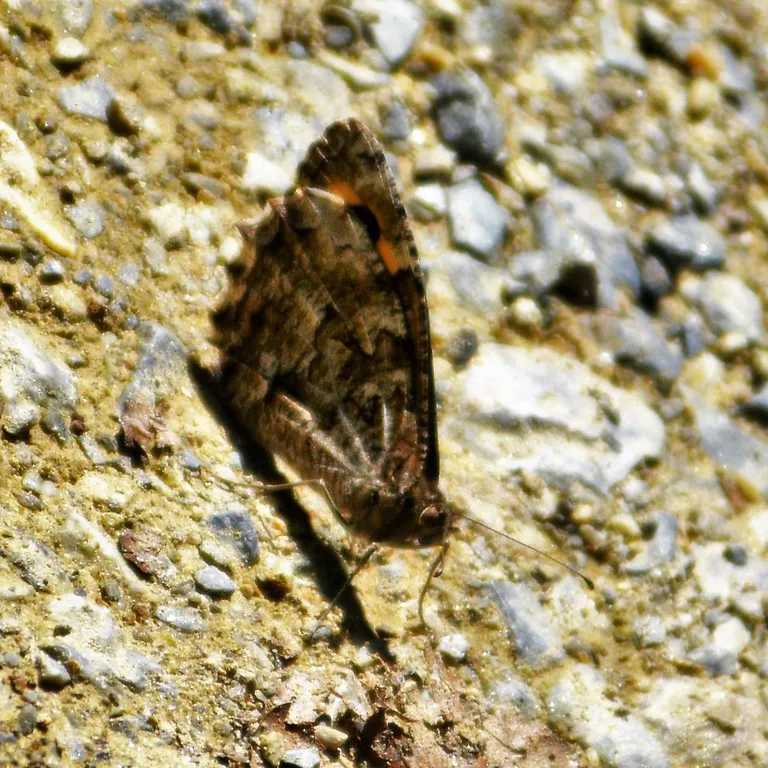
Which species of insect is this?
Hipparchia semele
